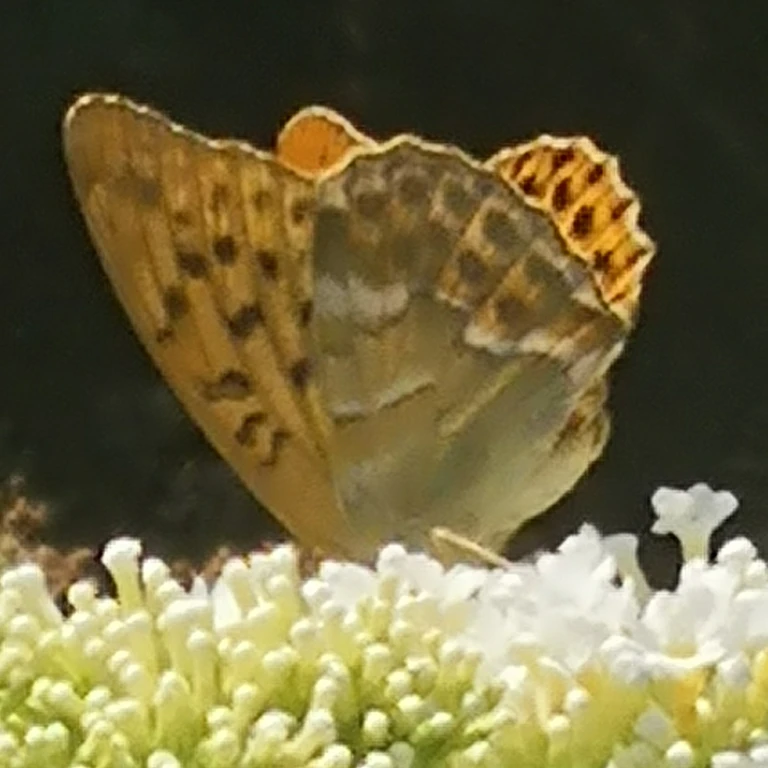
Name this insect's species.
Argynnis paphia
